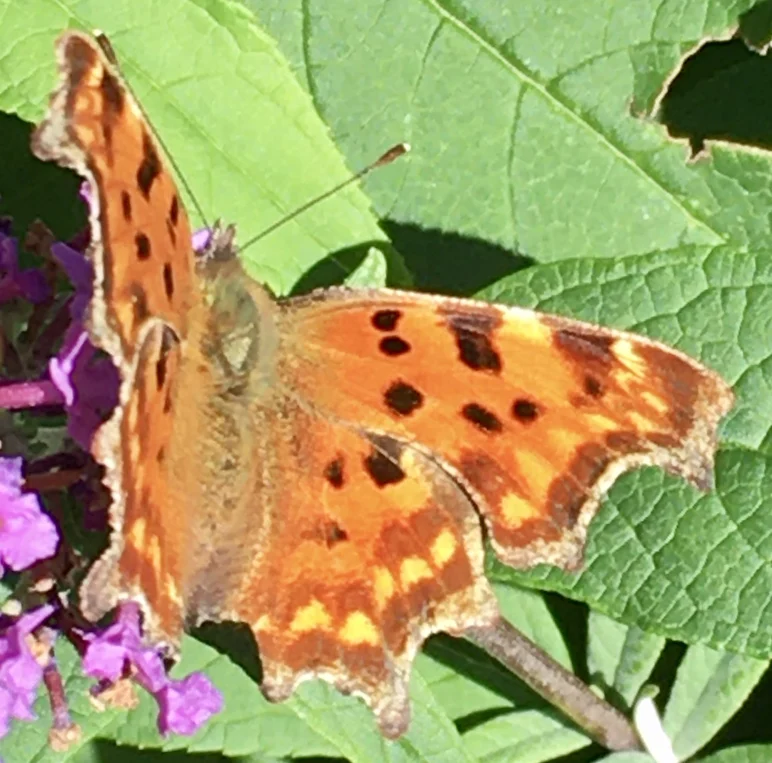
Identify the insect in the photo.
Polygonia c-album
